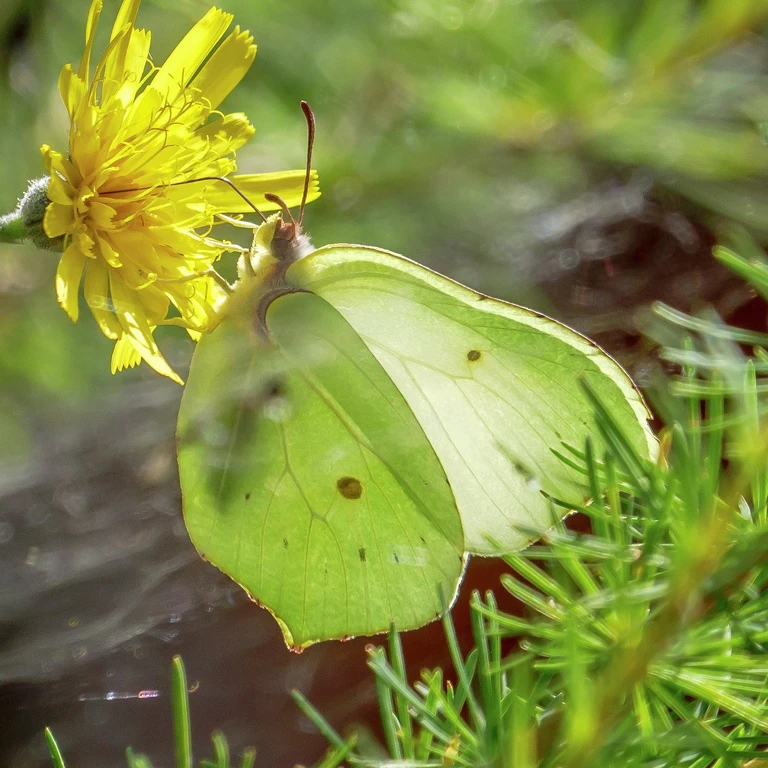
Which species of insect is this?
Gonepteryx rhamni
